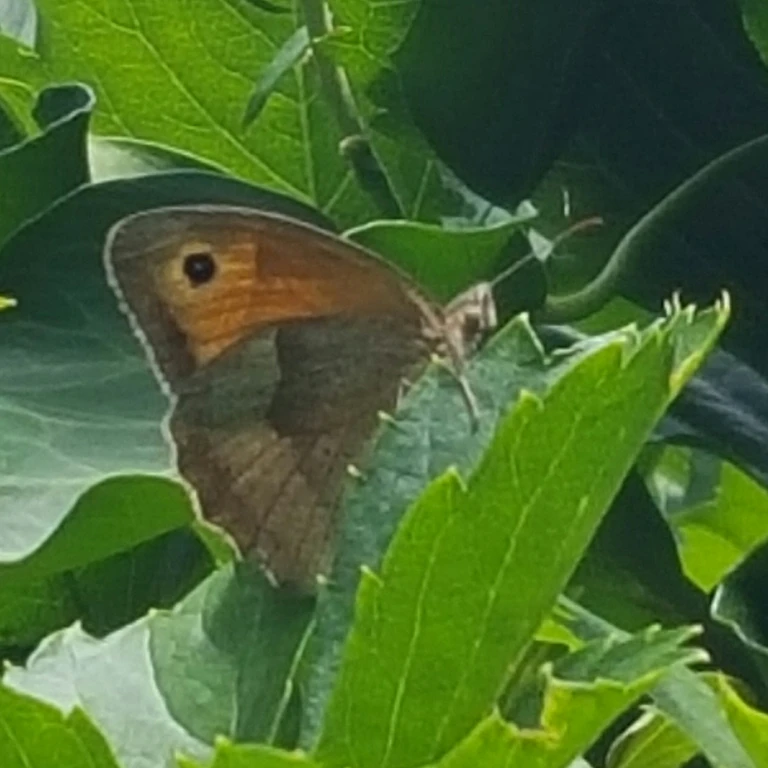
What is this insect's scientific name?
Maniola jurtina
